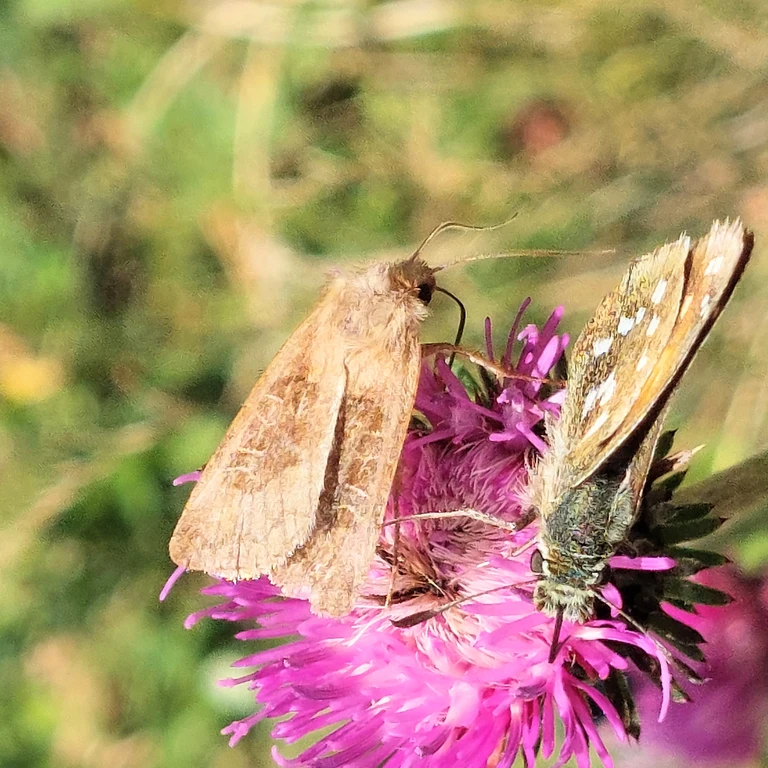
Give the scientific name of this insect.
Hesperia comma
